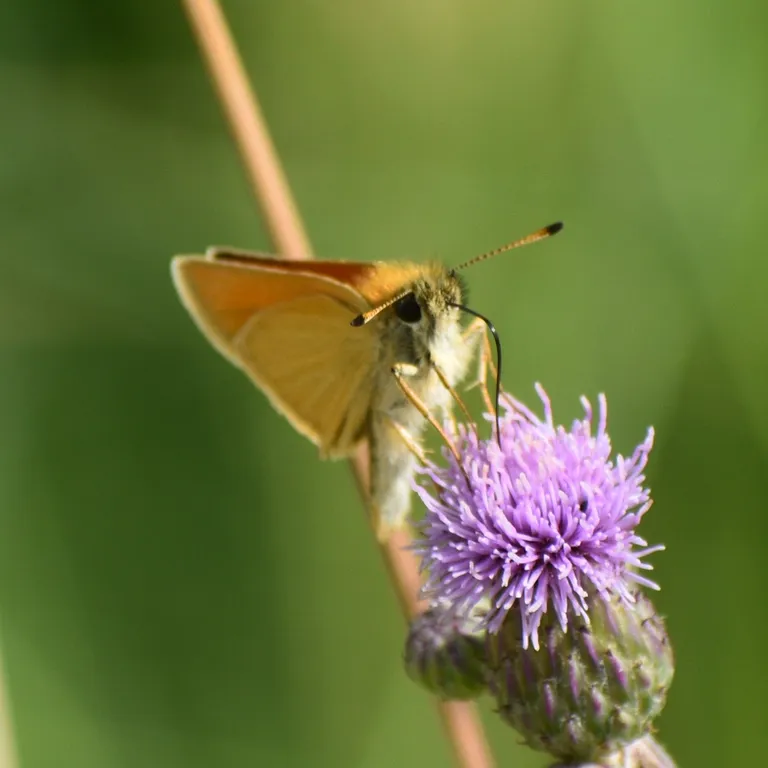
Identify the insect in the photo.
Thymelicus lineola
